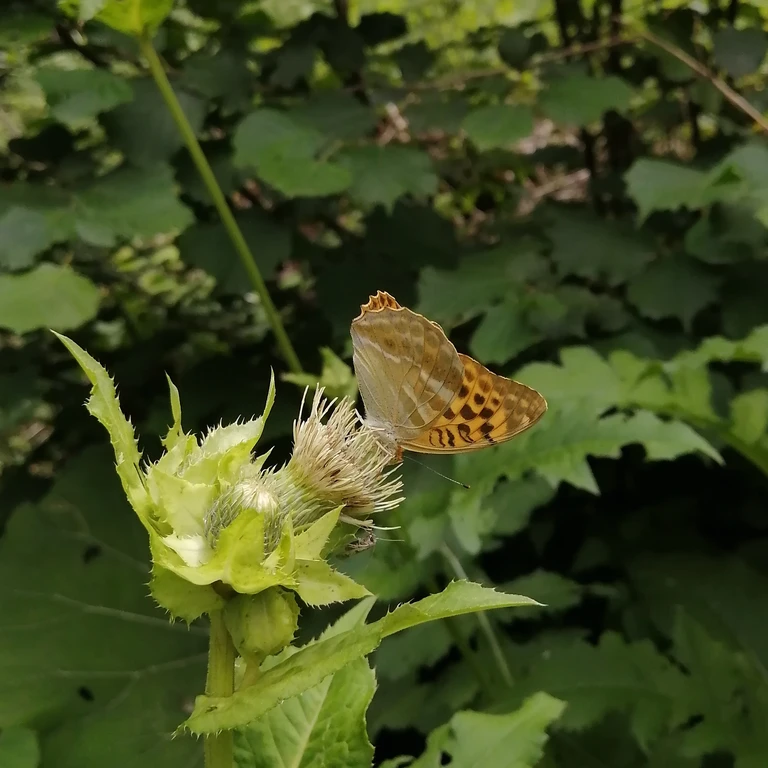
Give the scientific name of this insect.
Argynnis paphia
